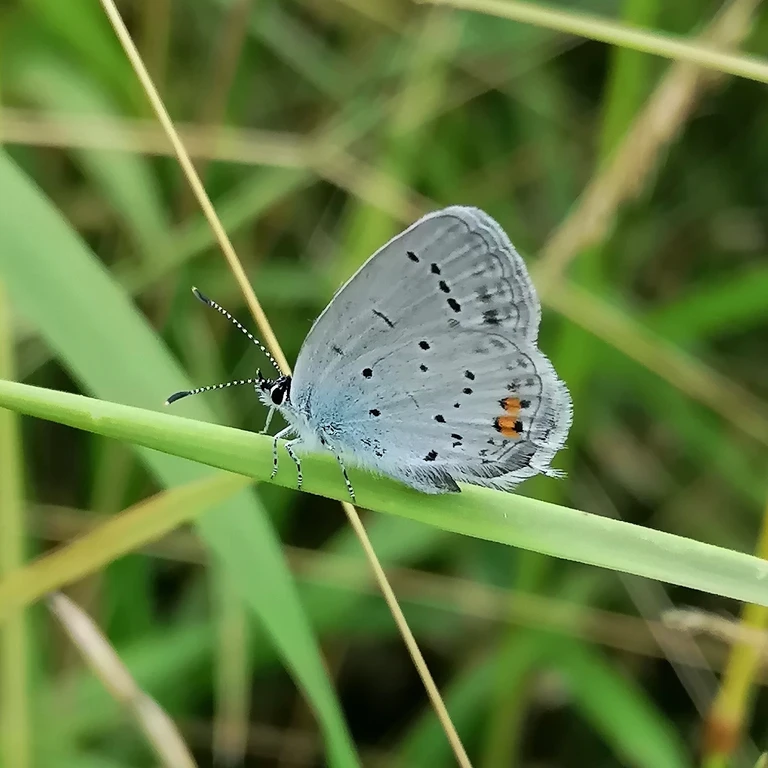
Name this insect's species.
Cupido argiades (also Elkalyce argiades)
